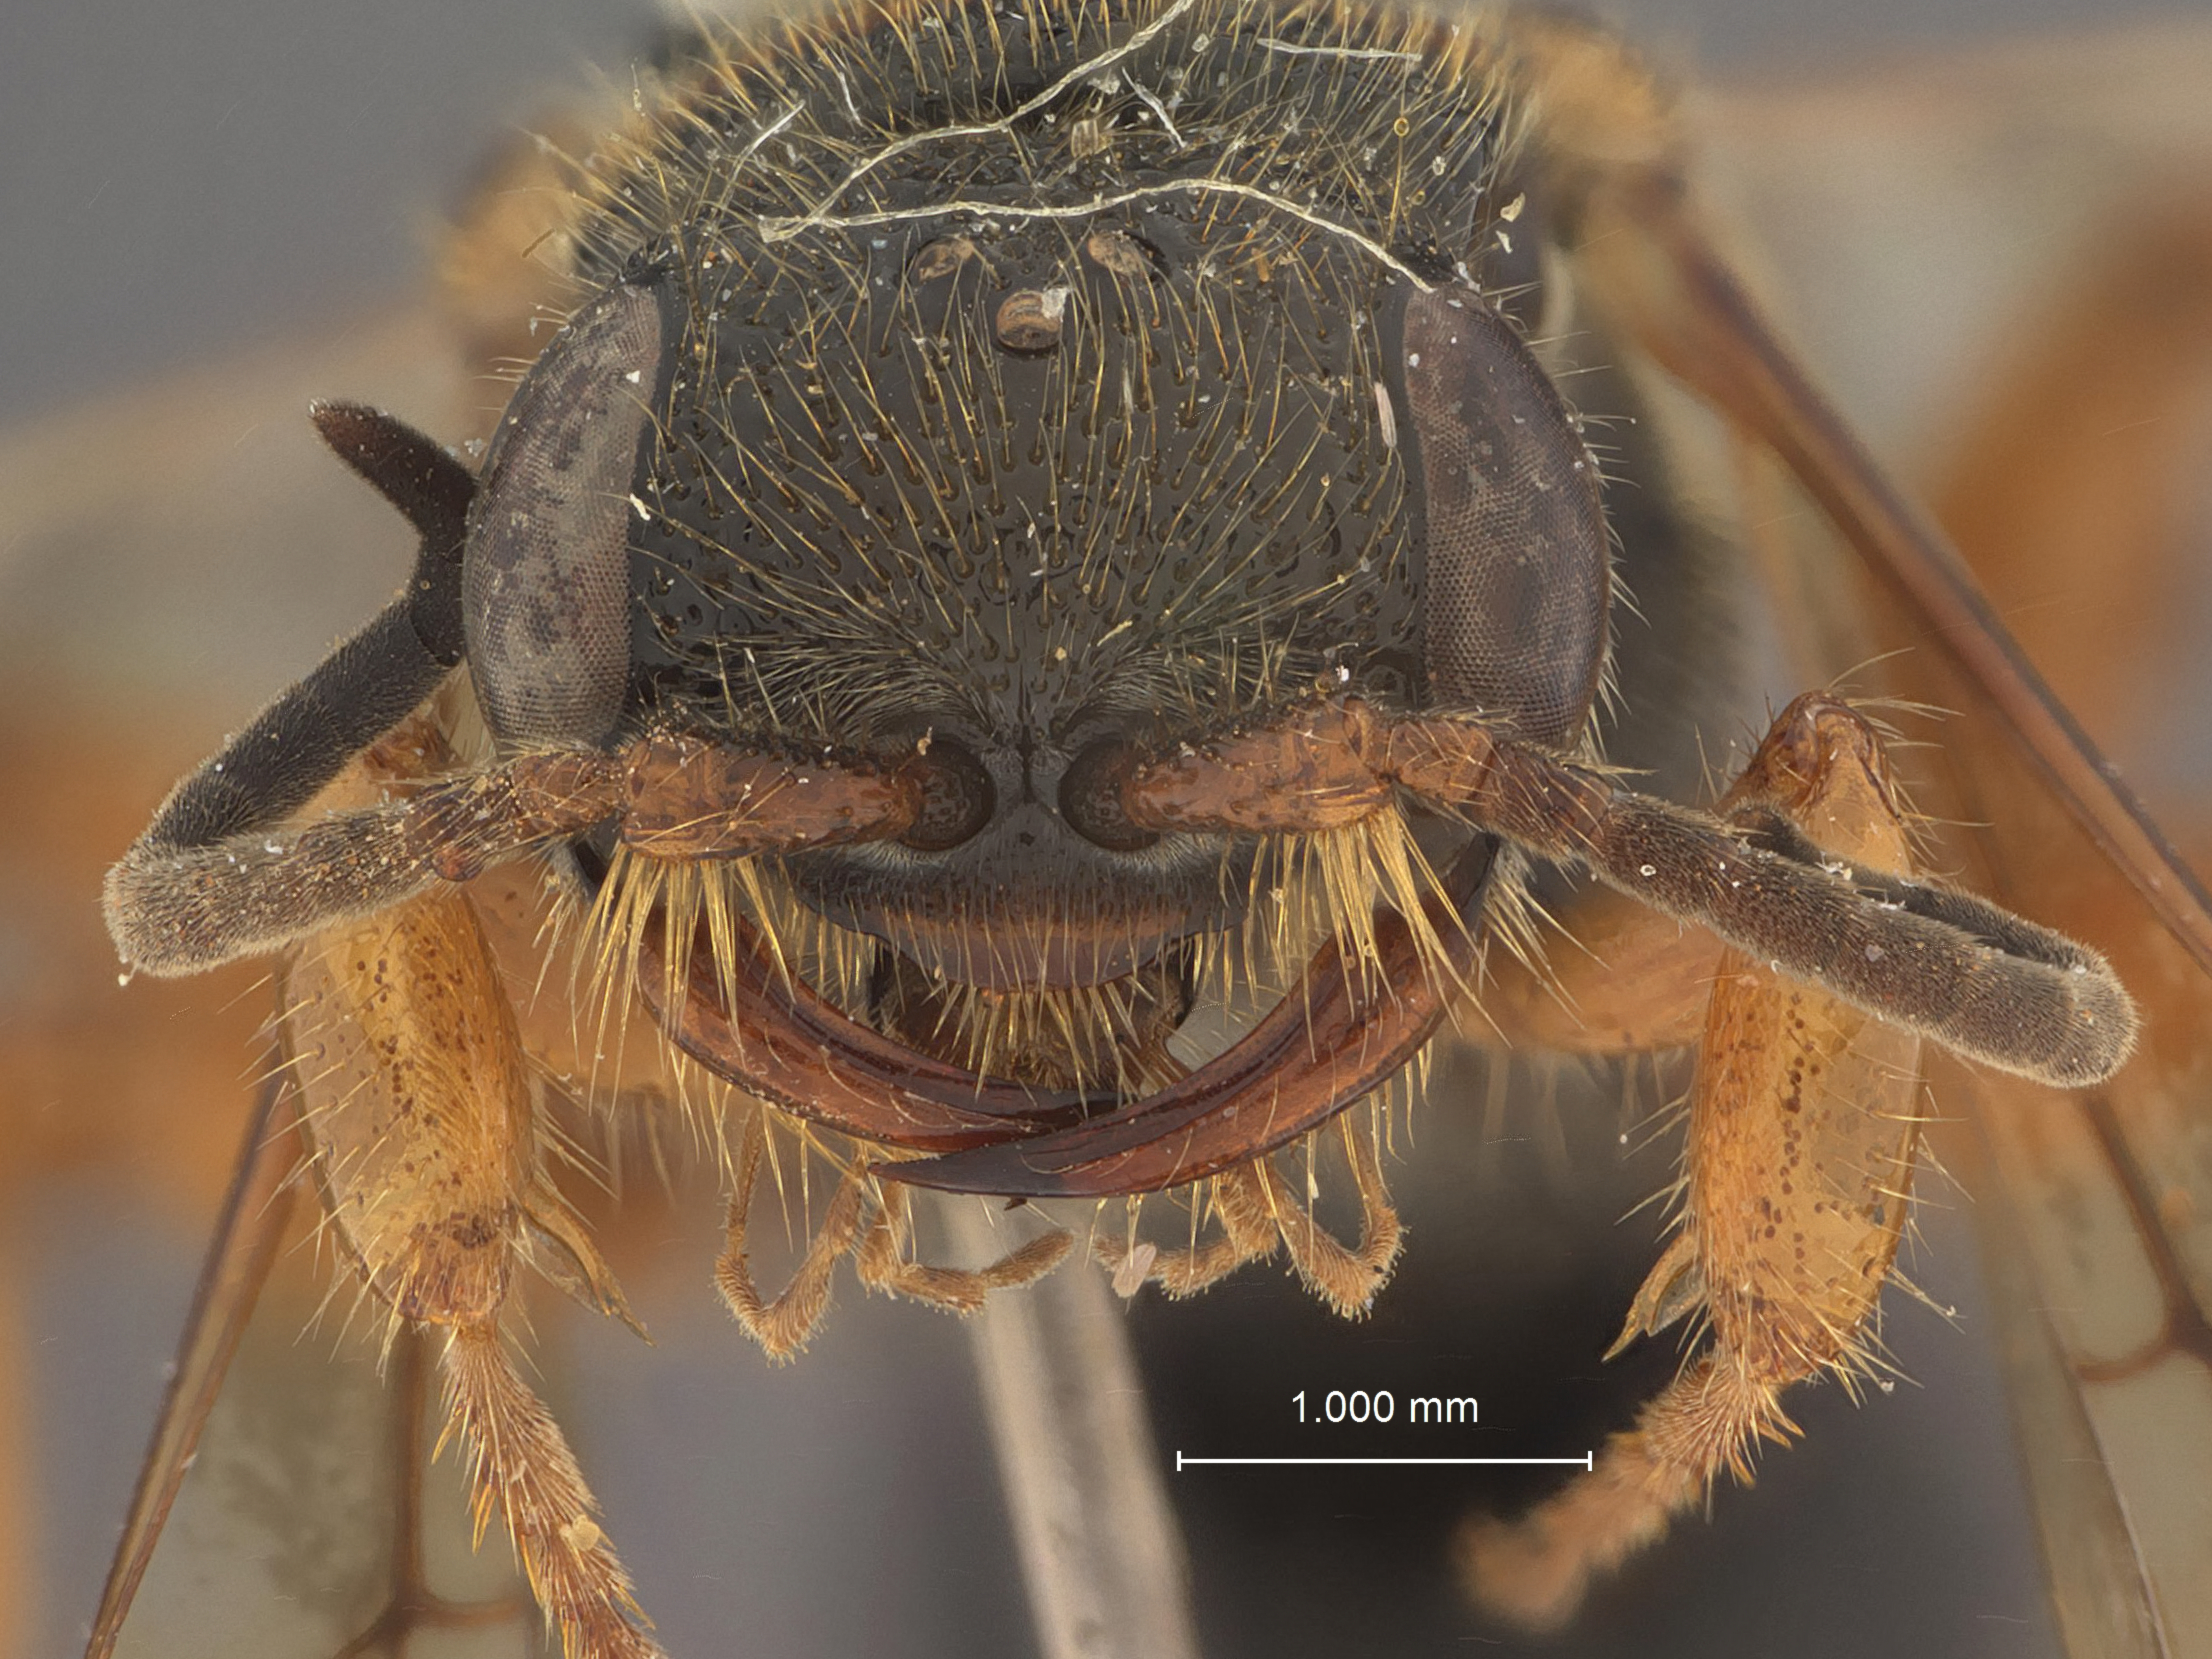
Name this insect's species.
Tiphia tsunekii
